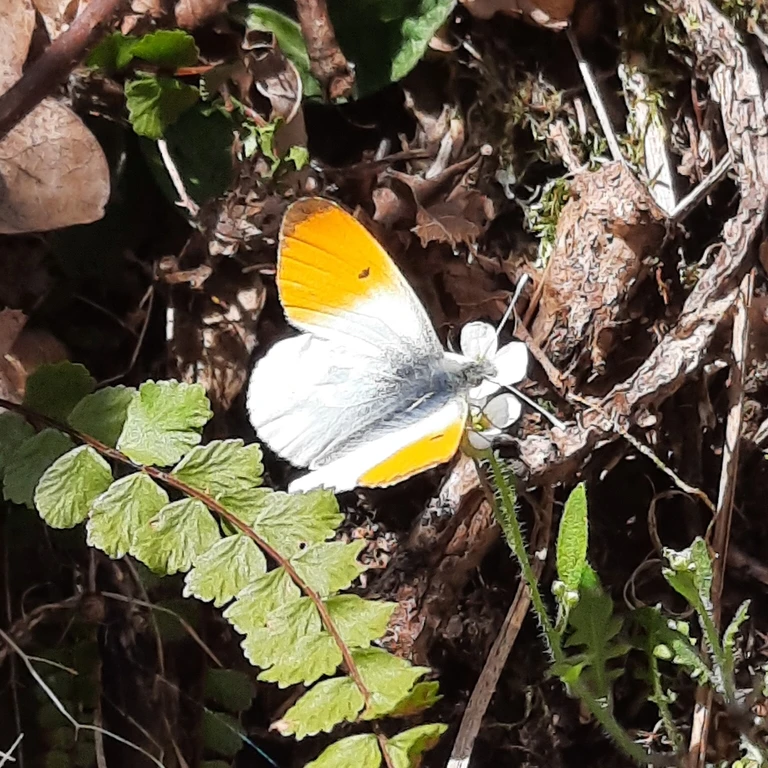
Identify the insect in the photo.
Anthocharis cardamines
